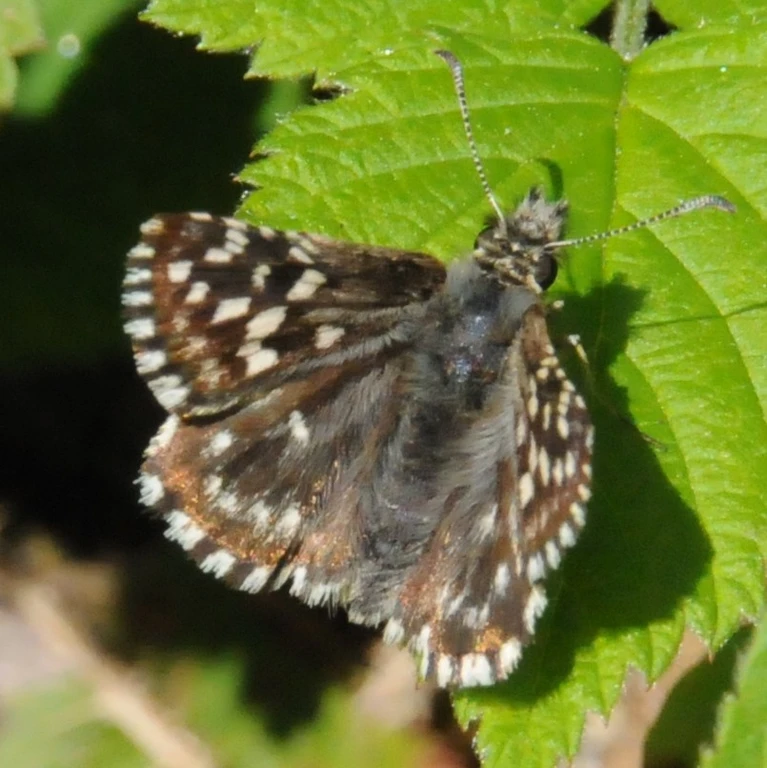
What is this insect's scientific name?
Pyrgus malvae
